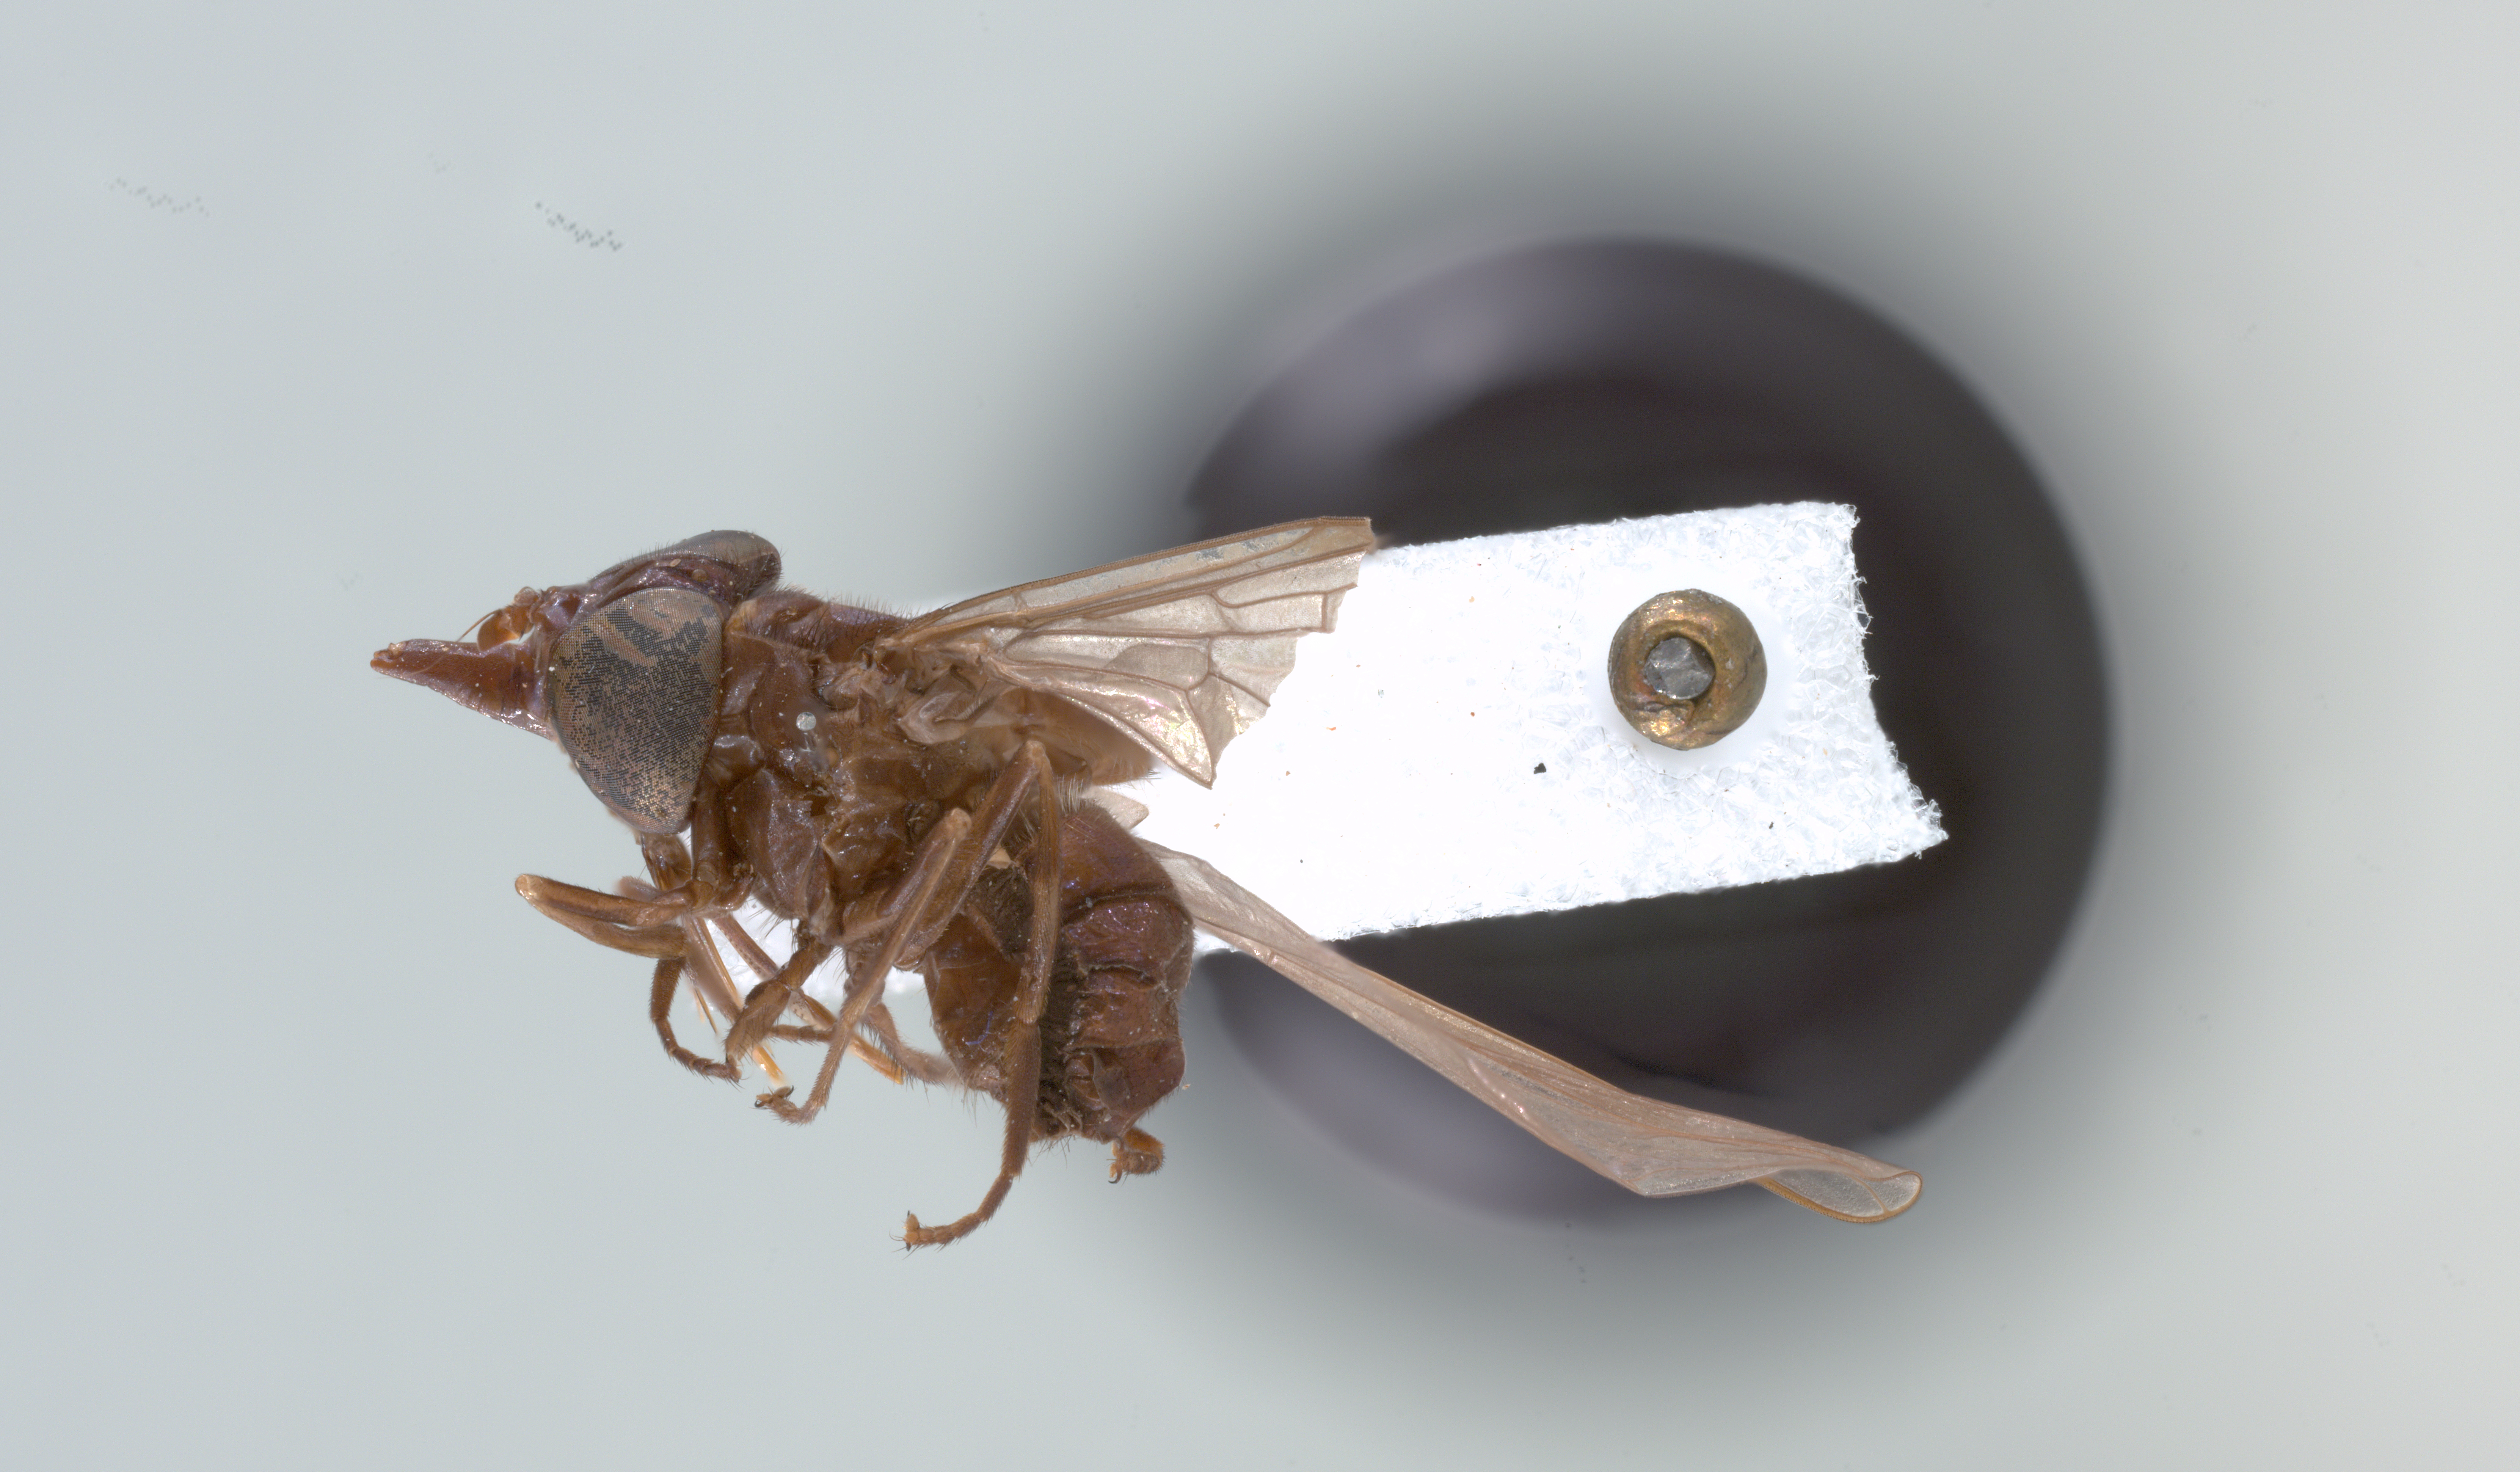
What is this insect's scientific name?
Rhingia cyanoprora
